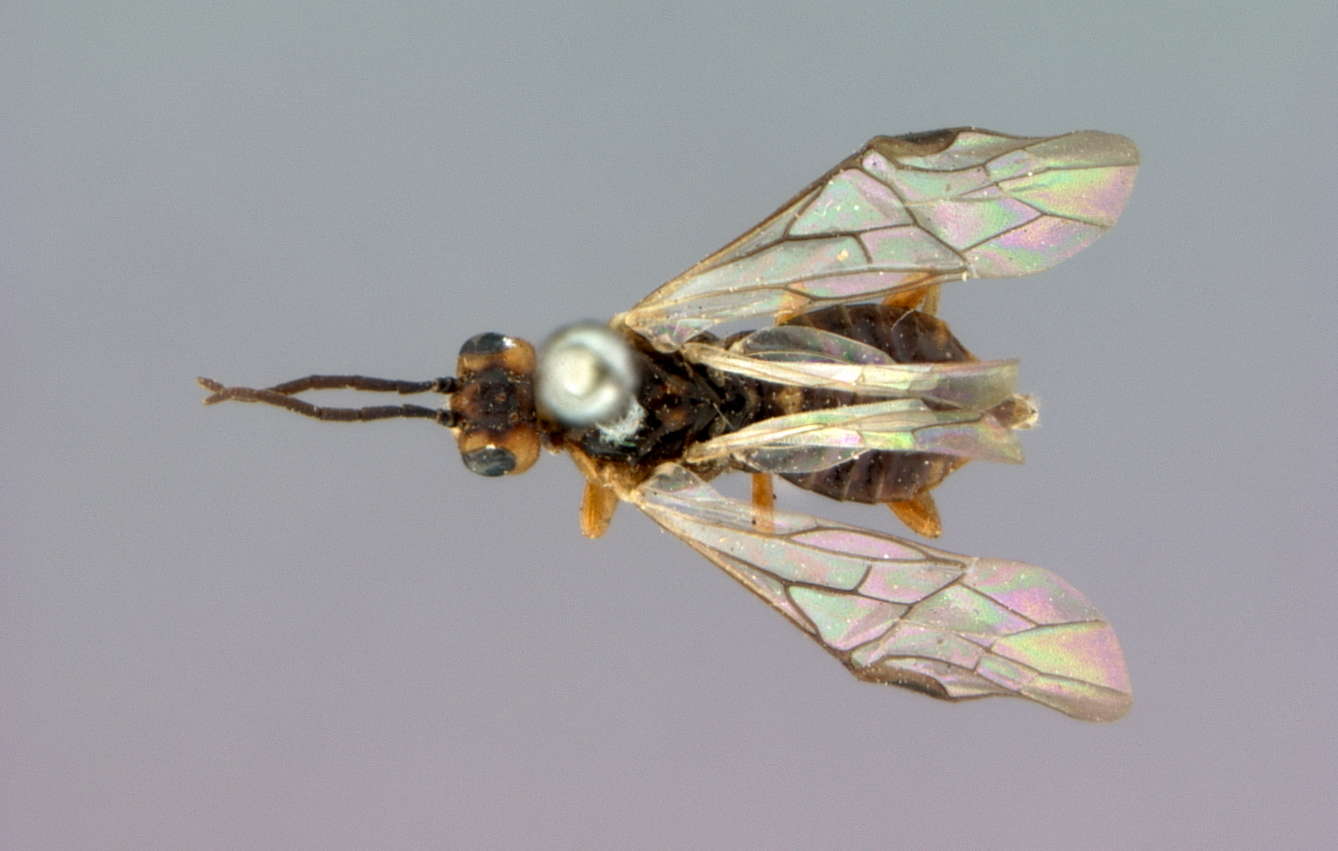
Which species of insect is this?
Pontania gracilis
